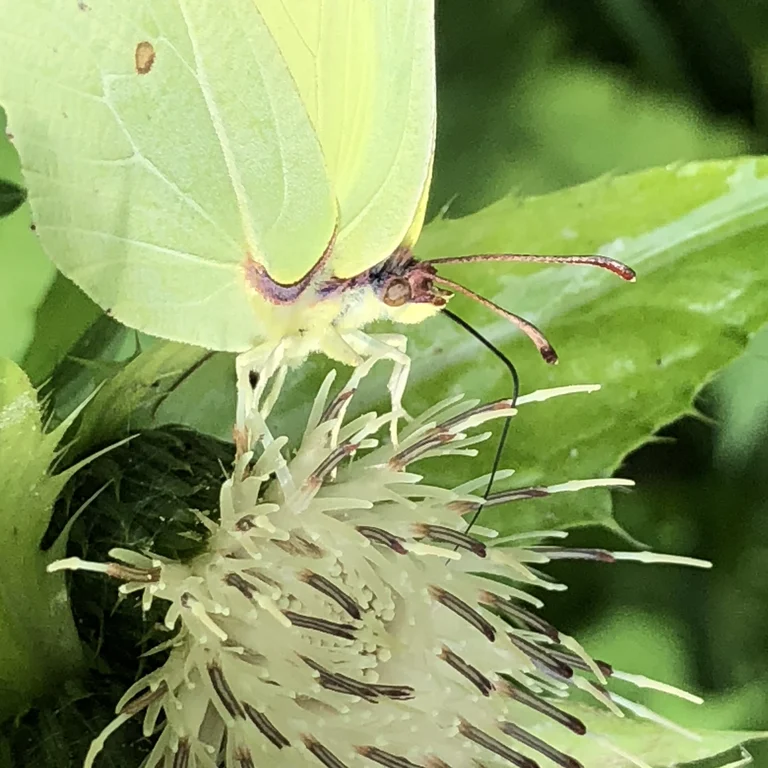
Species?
Gonepteryx rhamni
